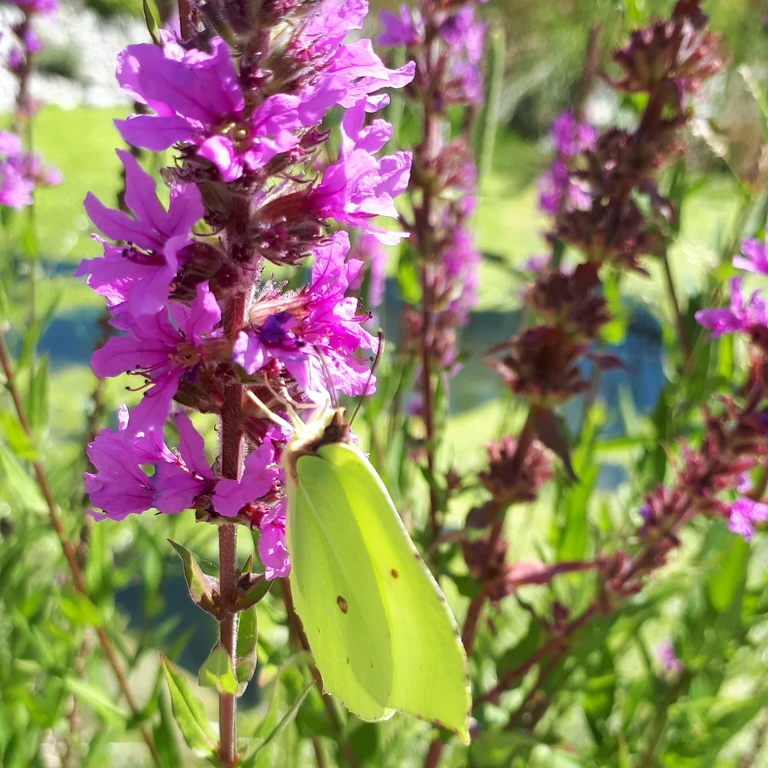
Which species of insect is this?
Gonepteryx rhamni
